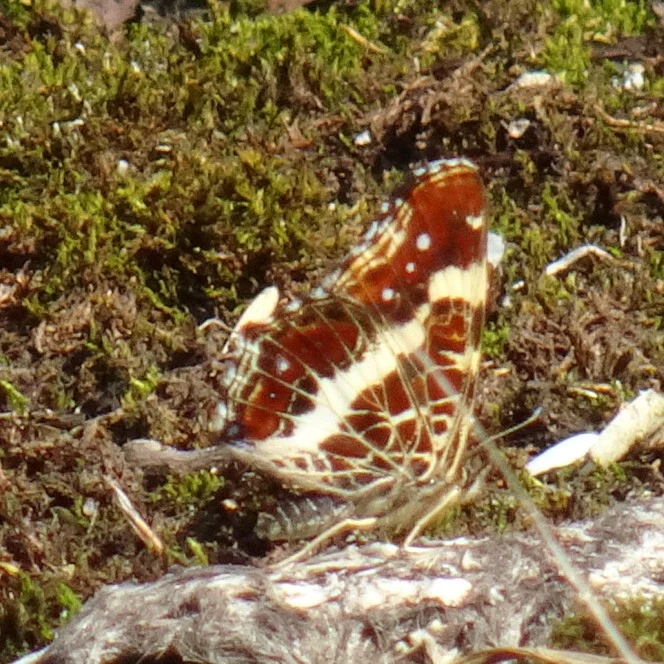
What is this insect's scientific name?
Araschnia levana
